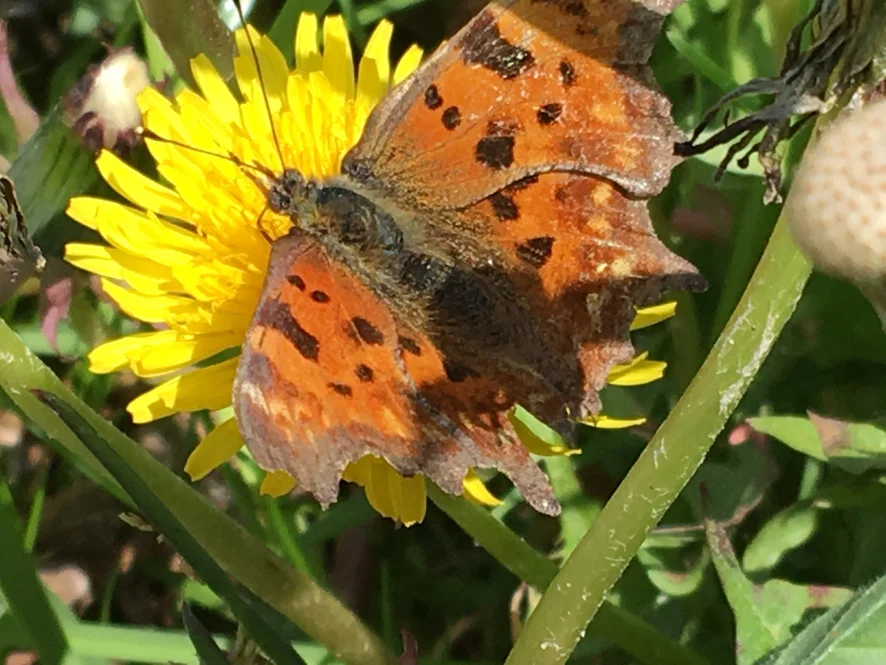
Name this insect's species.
Polygonia c-album
